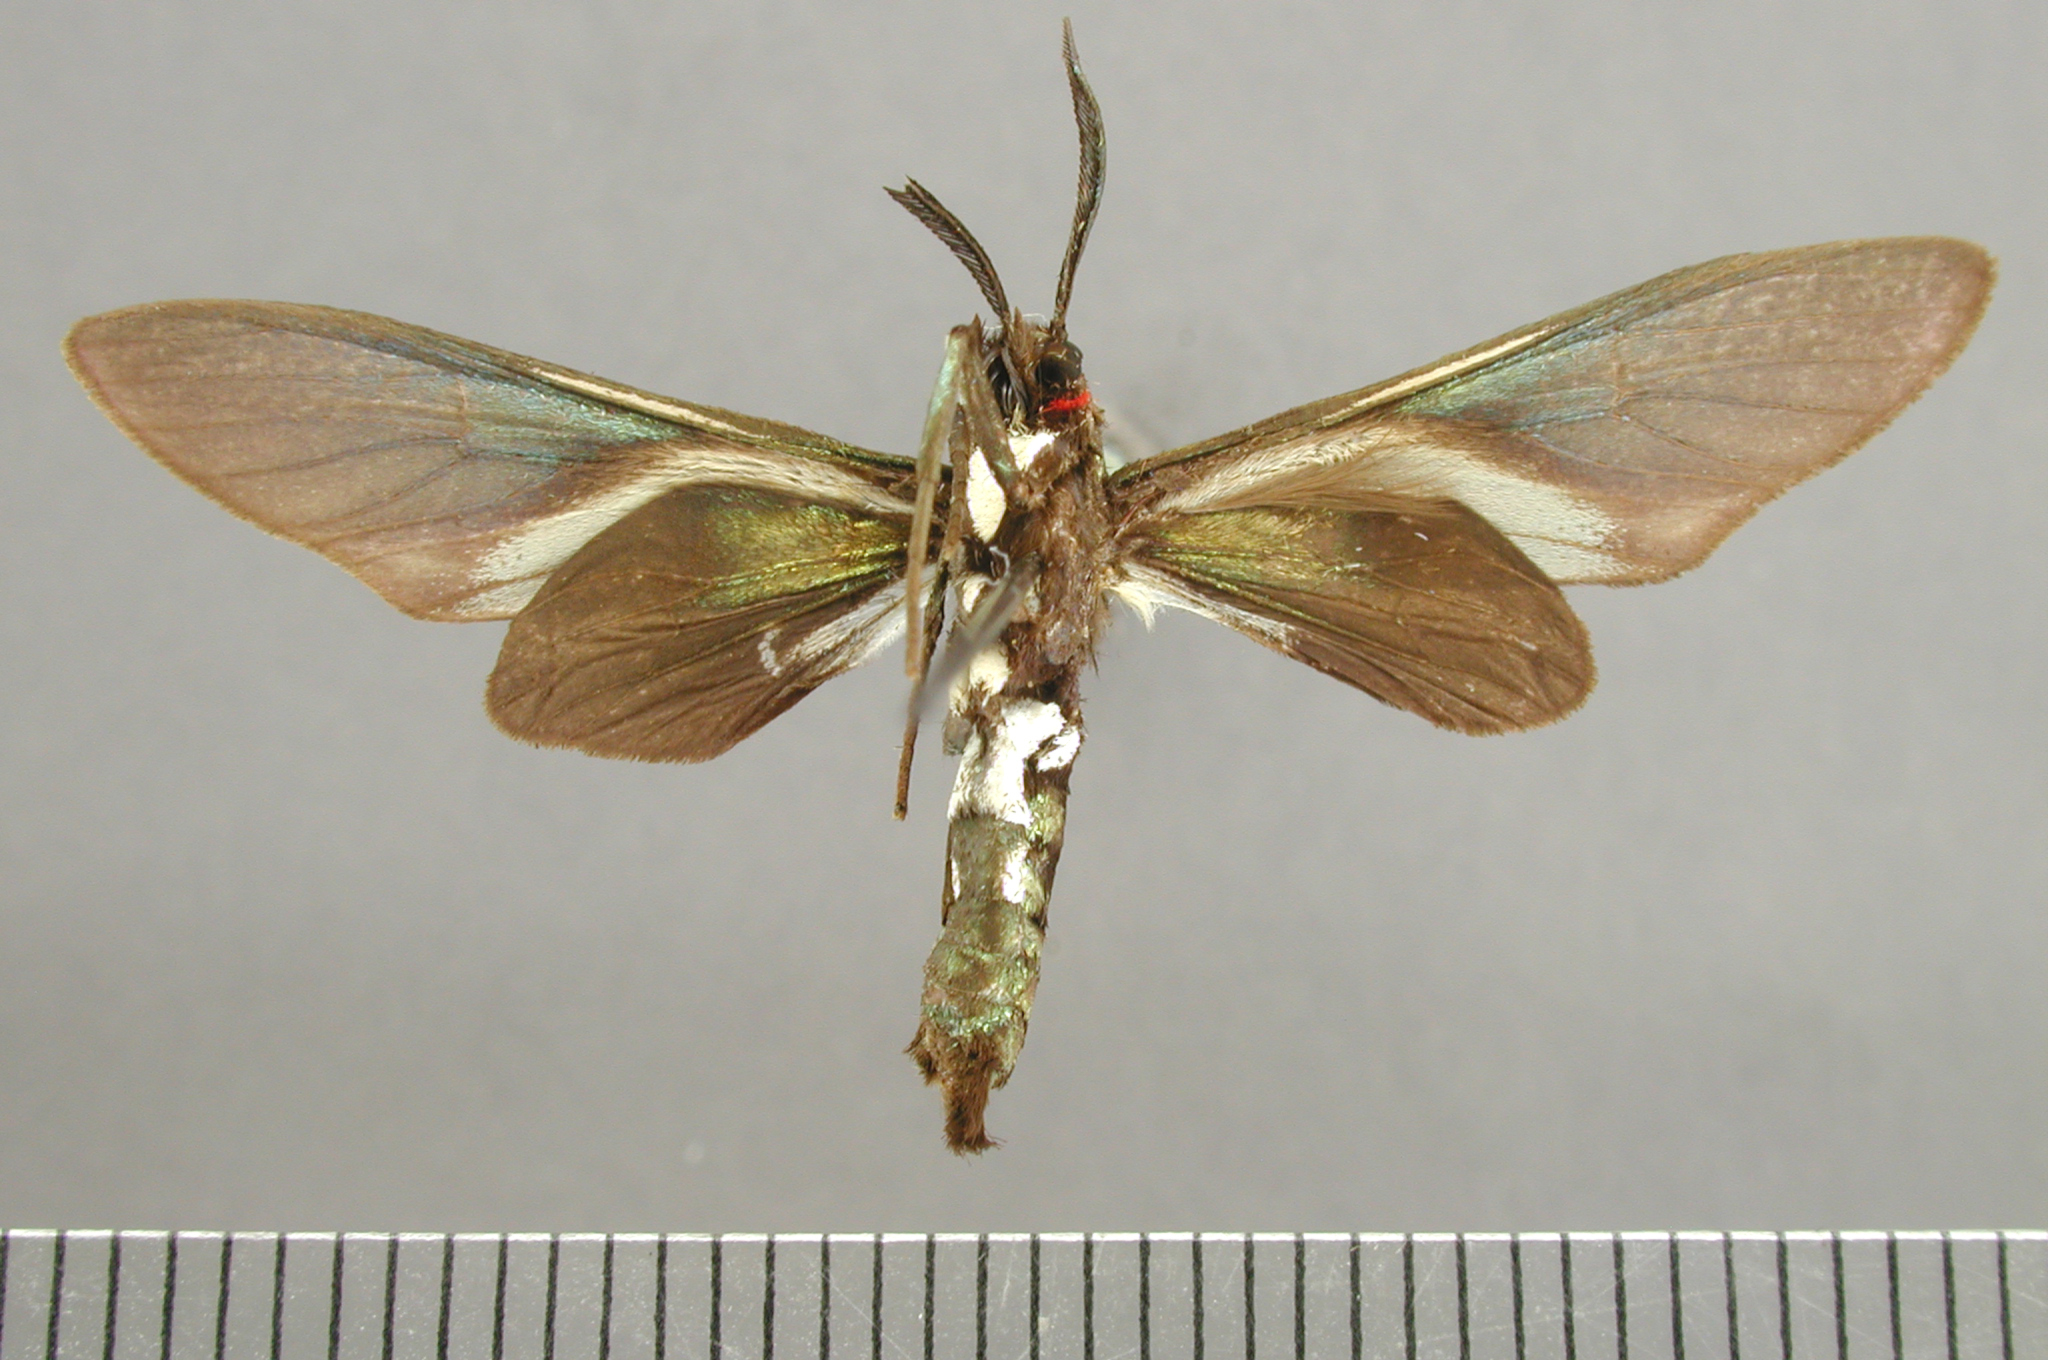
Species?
Eriphioides fastidiosa
